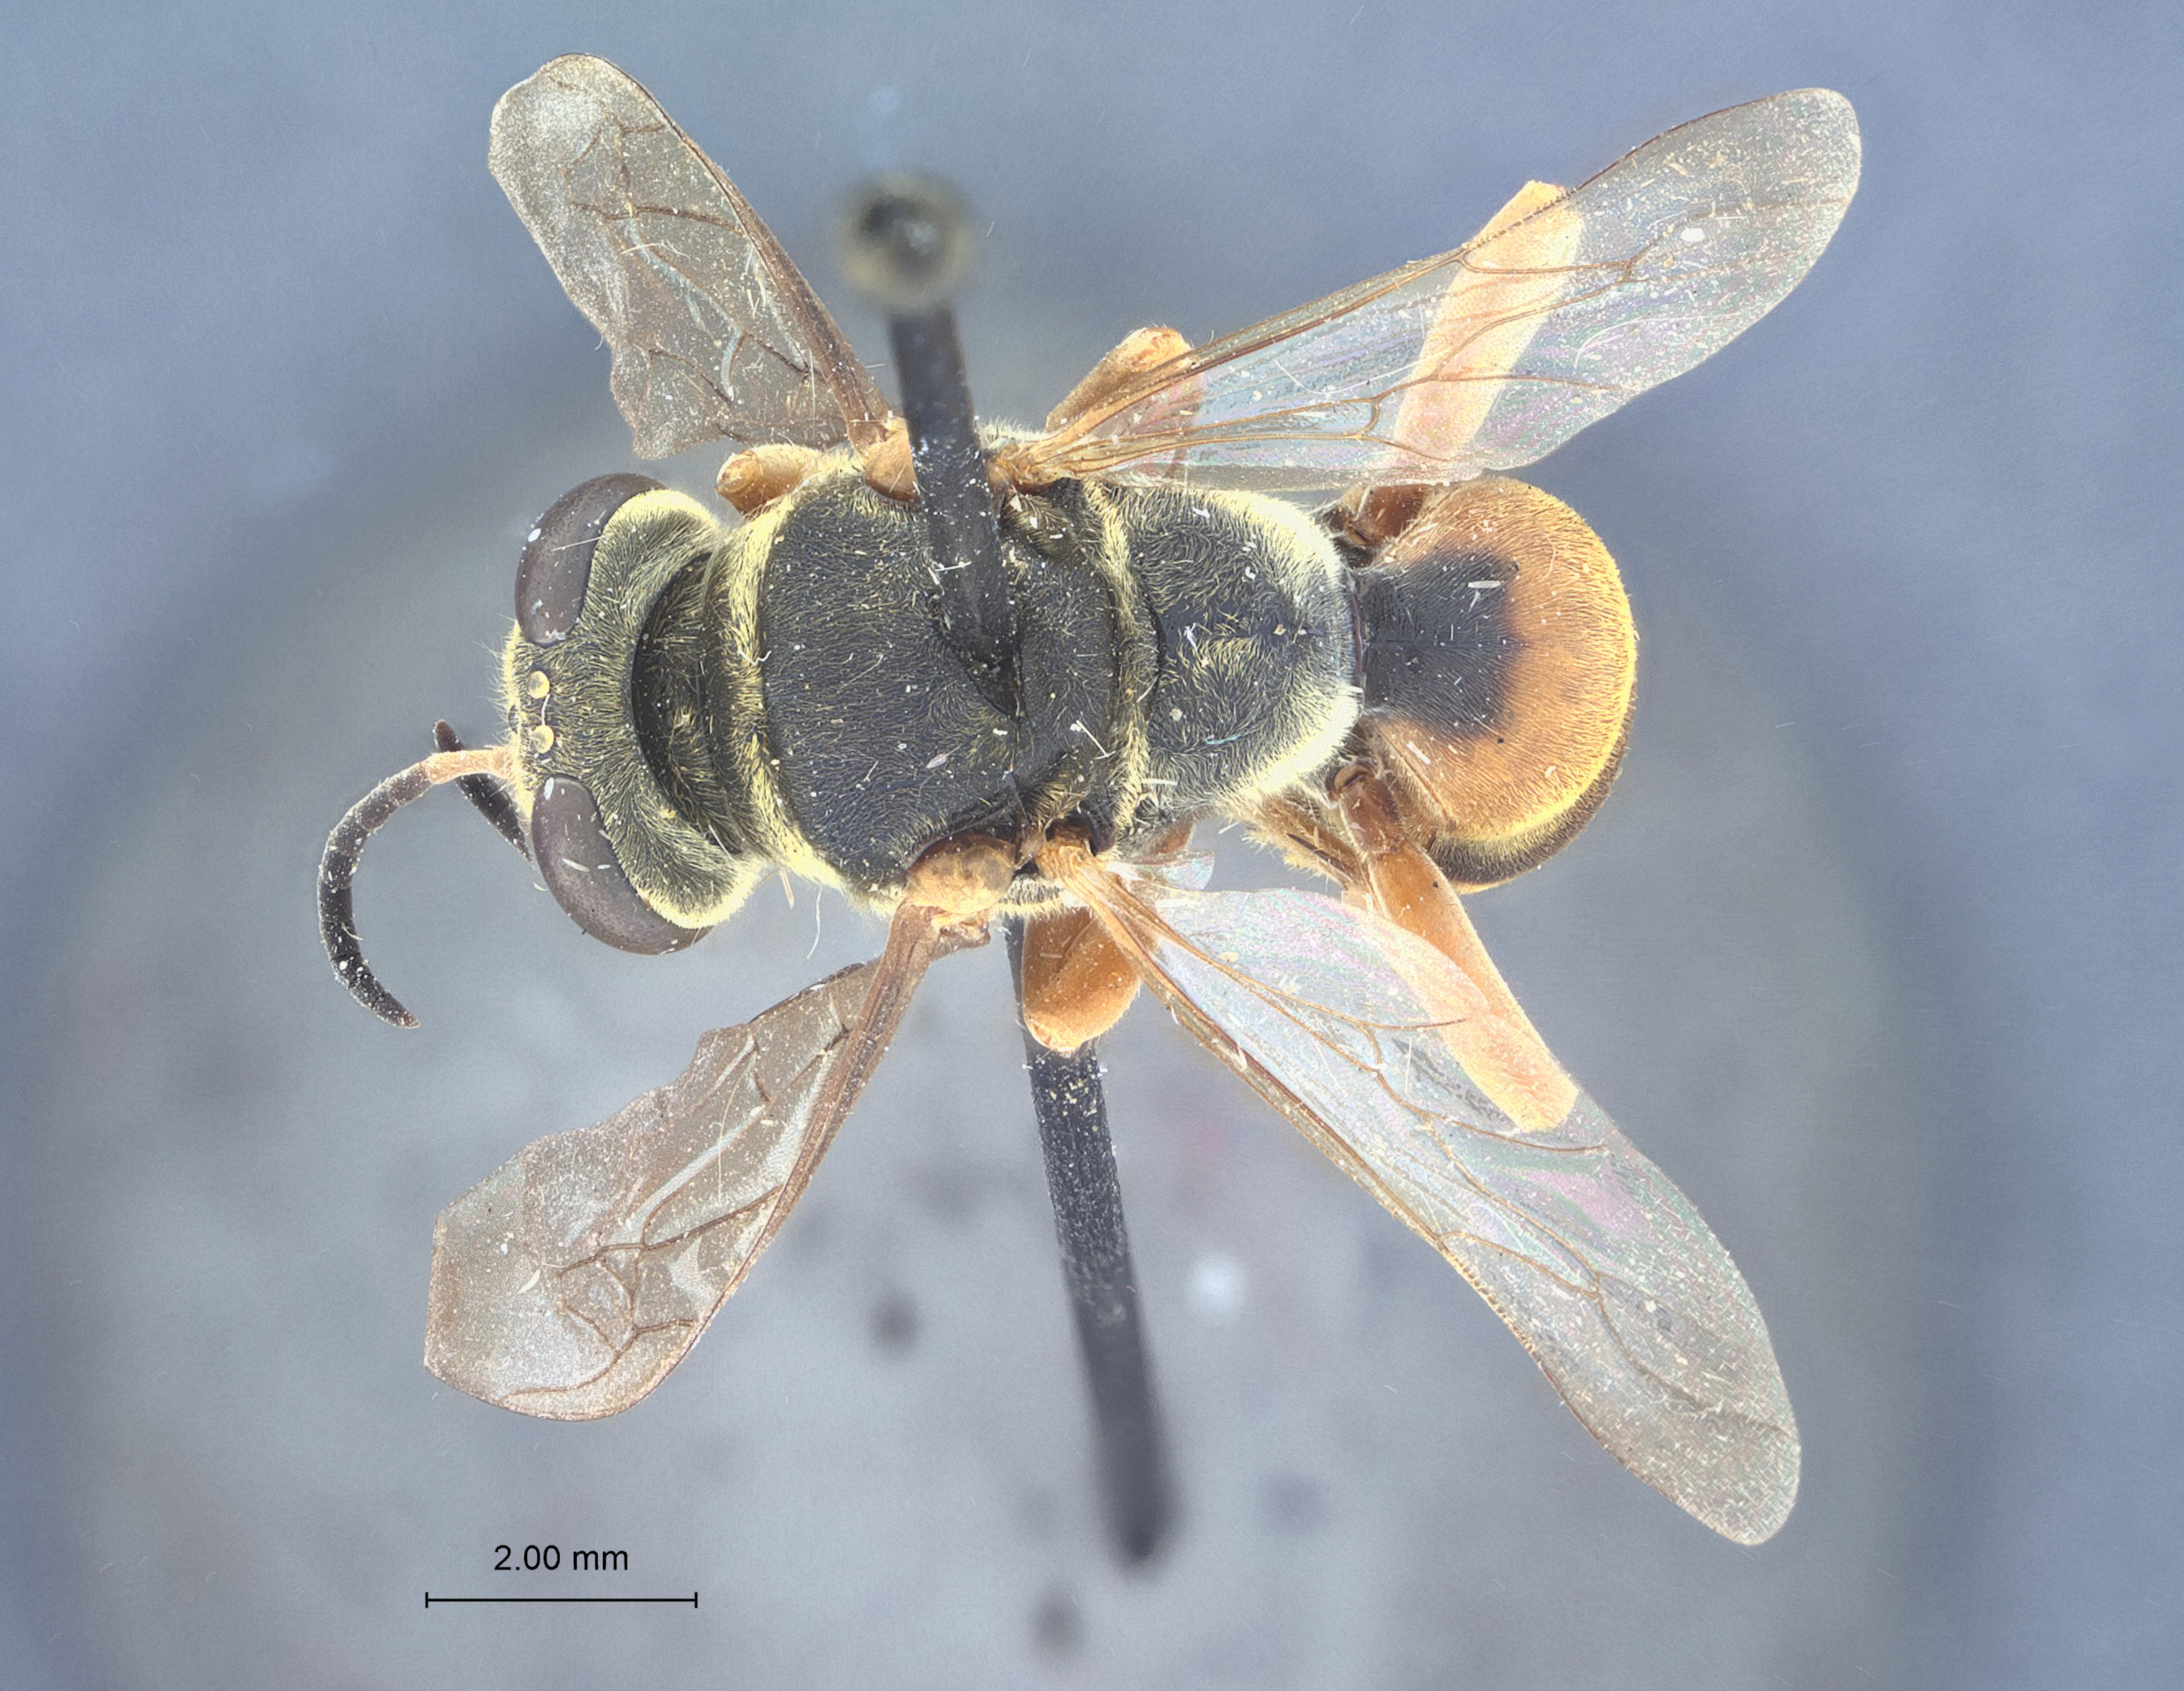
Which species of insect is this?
Pison aureosericeum
